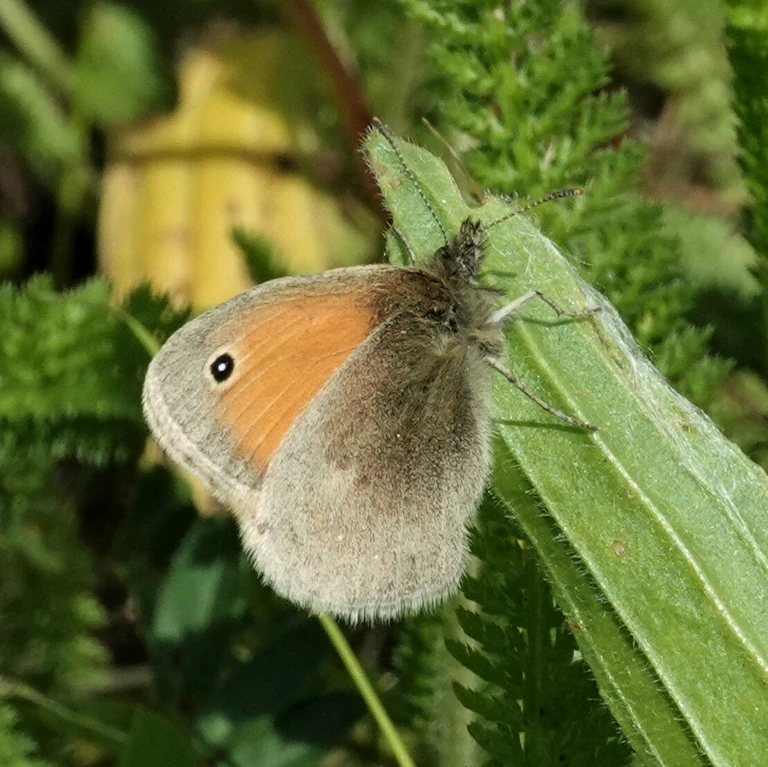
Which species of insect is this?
Coenonympha pamphilus
